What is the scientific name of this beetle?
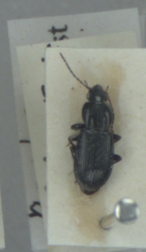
Pterostichus diligens
